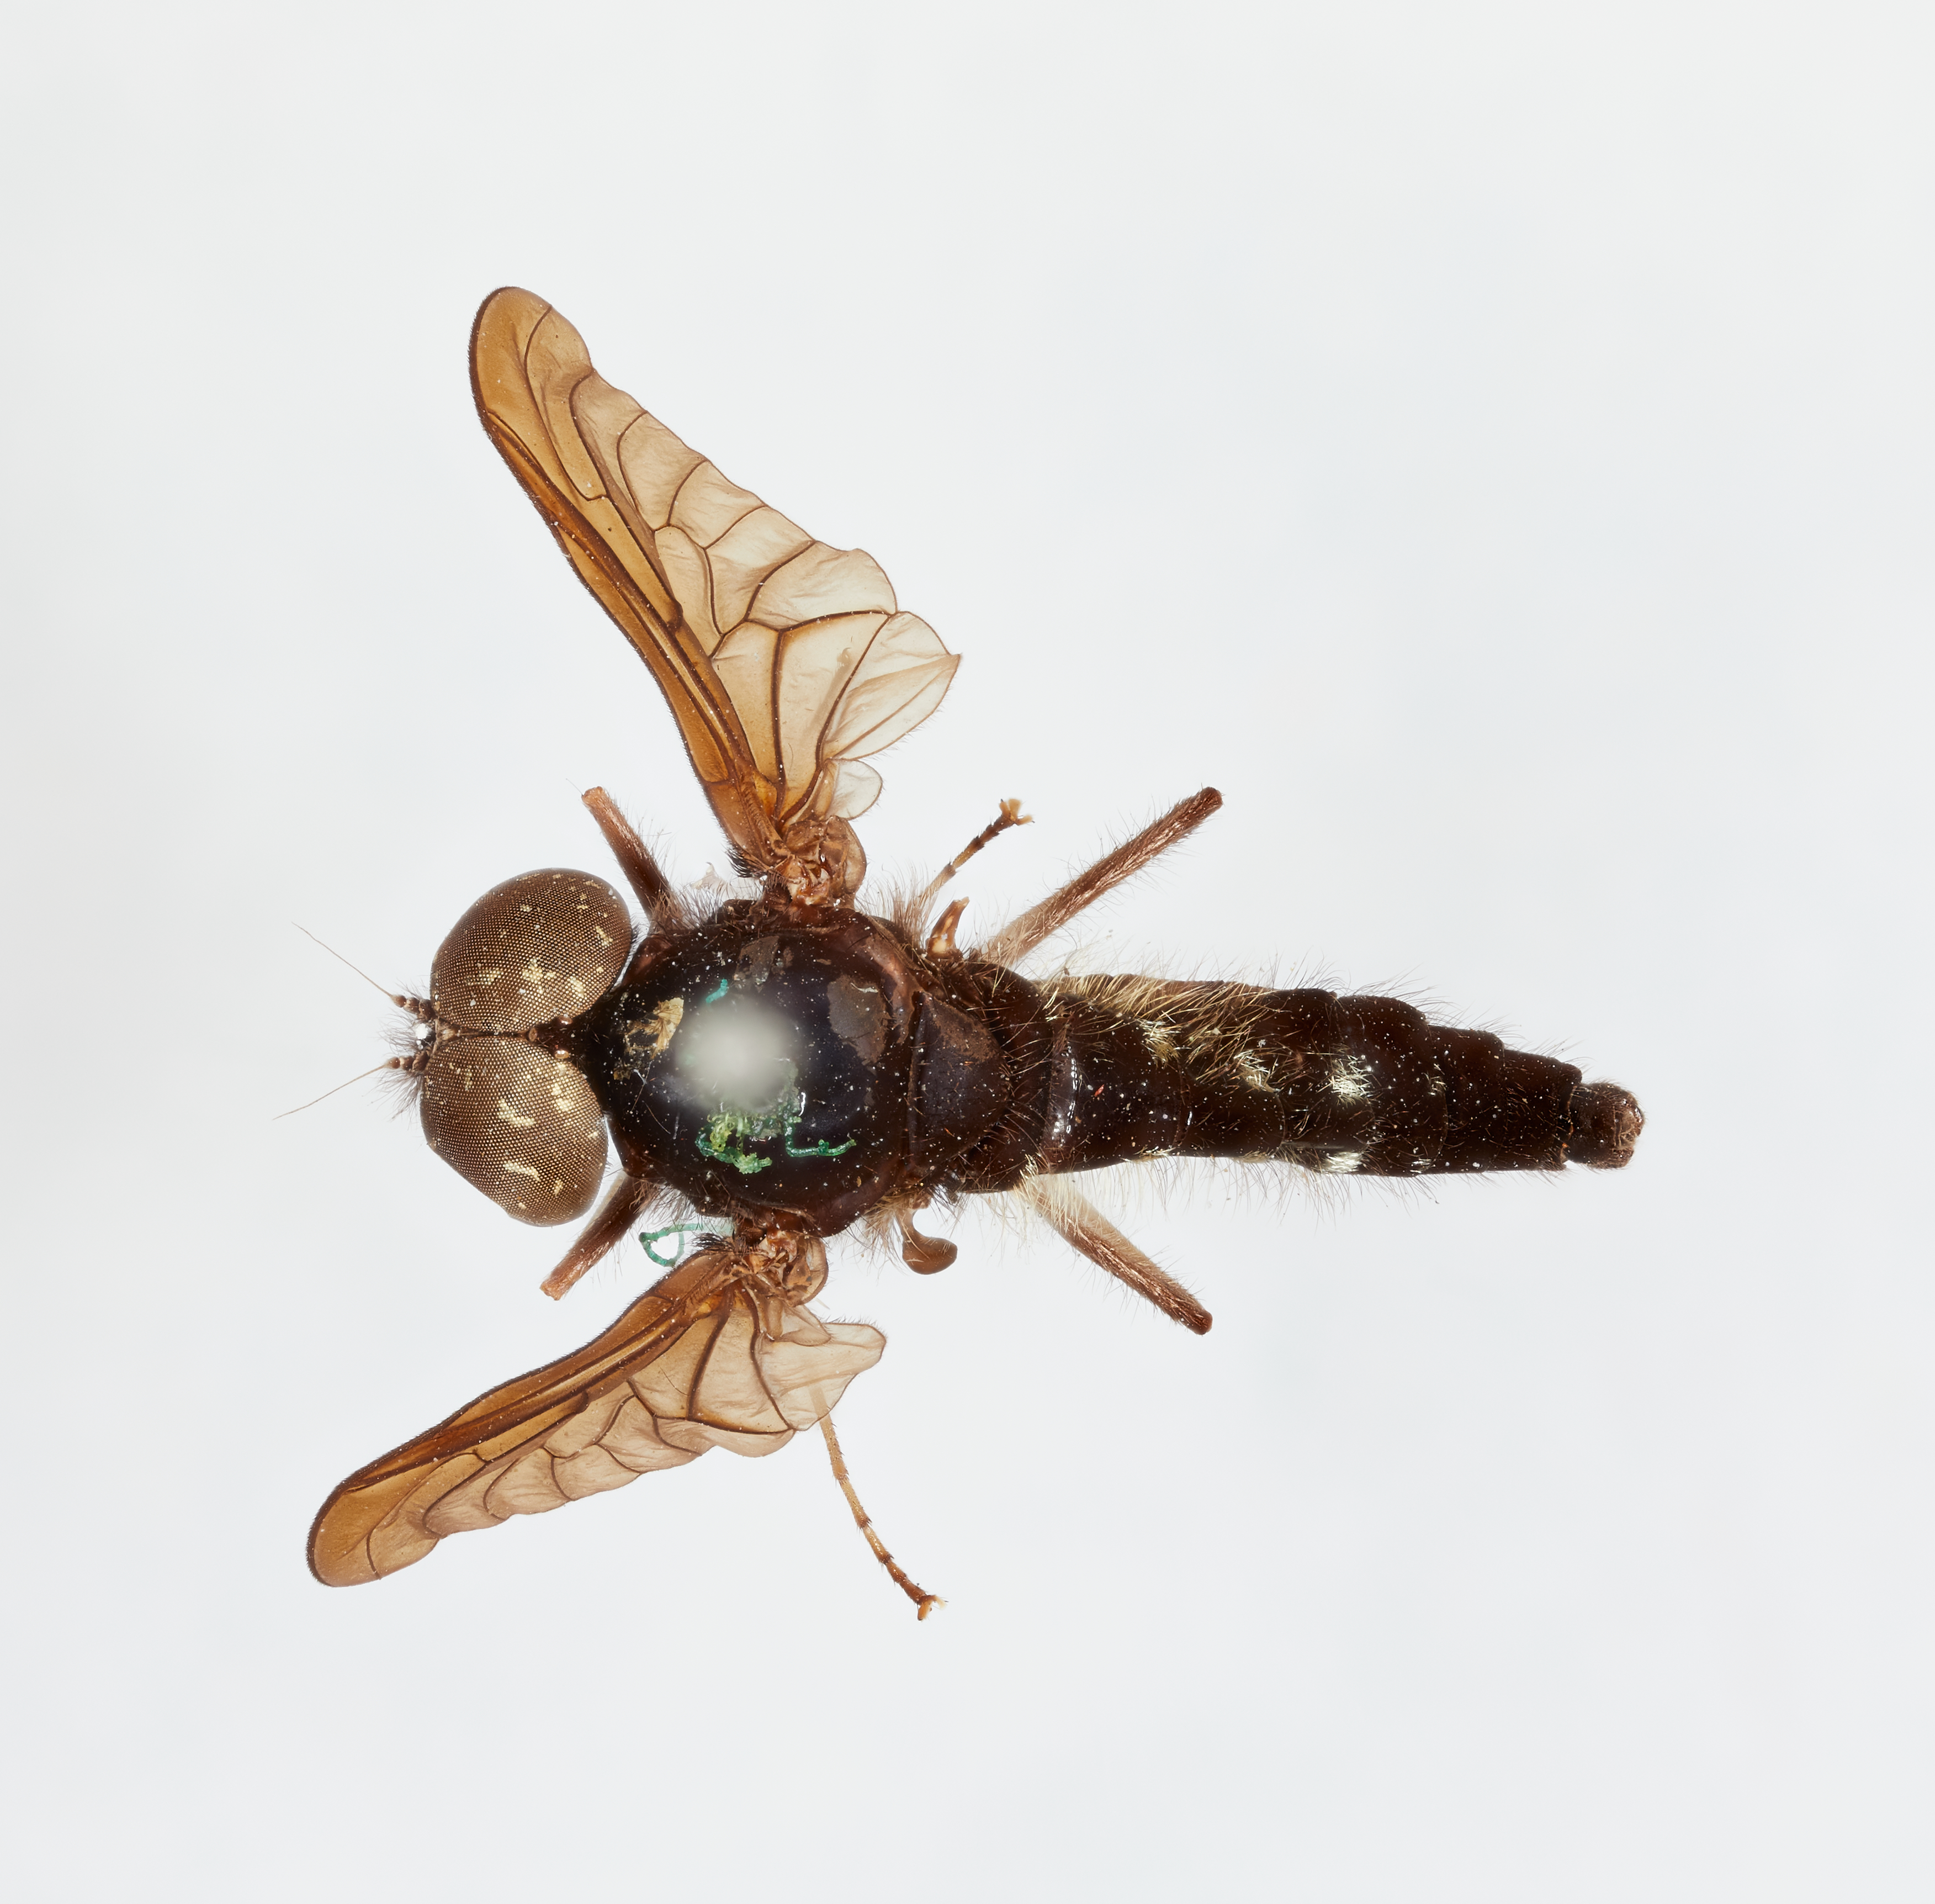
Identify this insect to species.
Chrysopilus connexus
